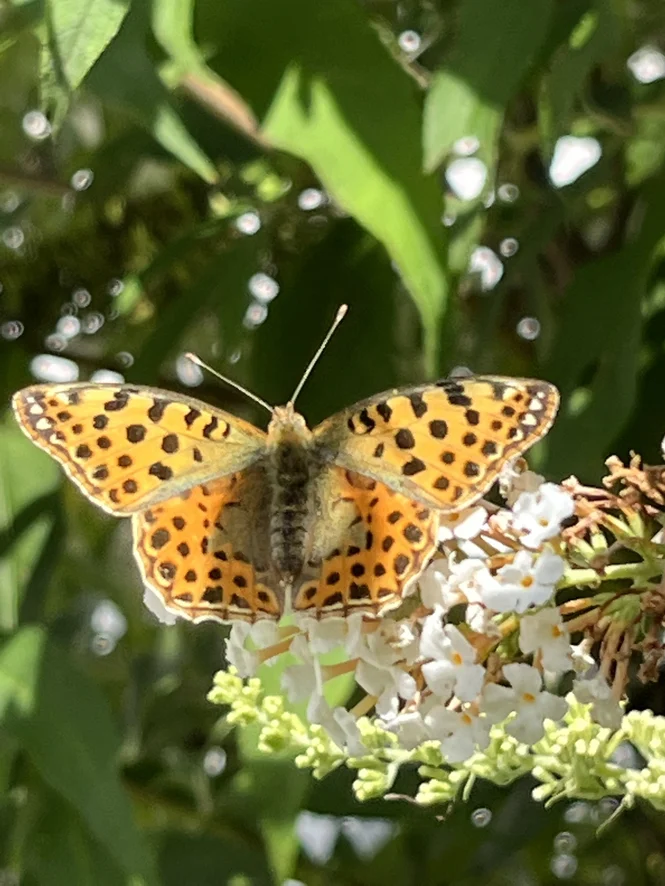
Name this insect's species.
Issoria lathonia
